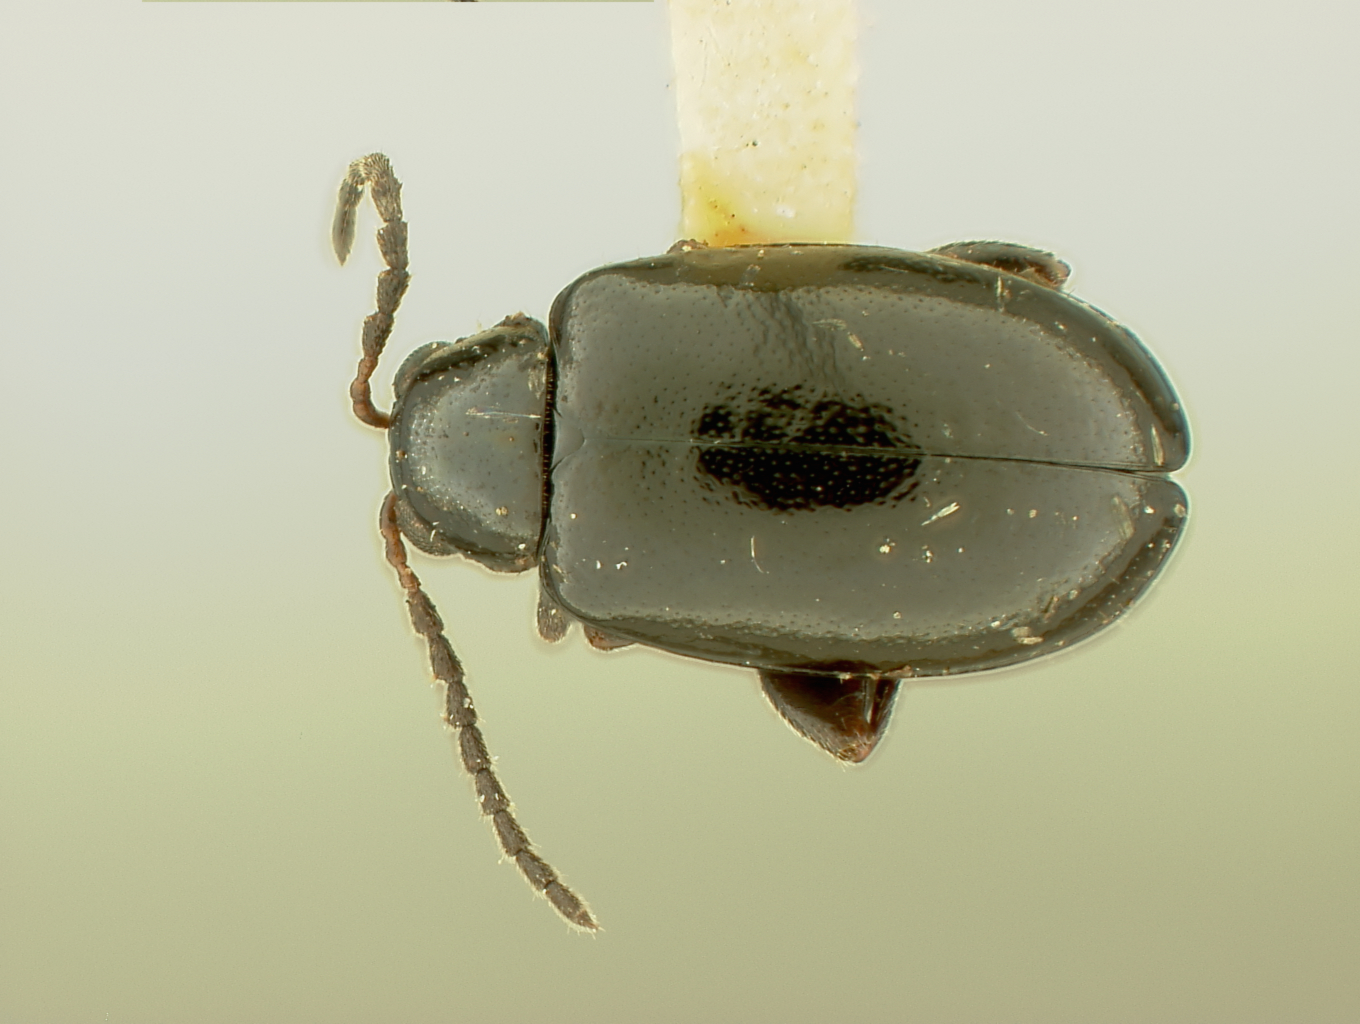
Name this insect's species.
Luperomorpha tristis
